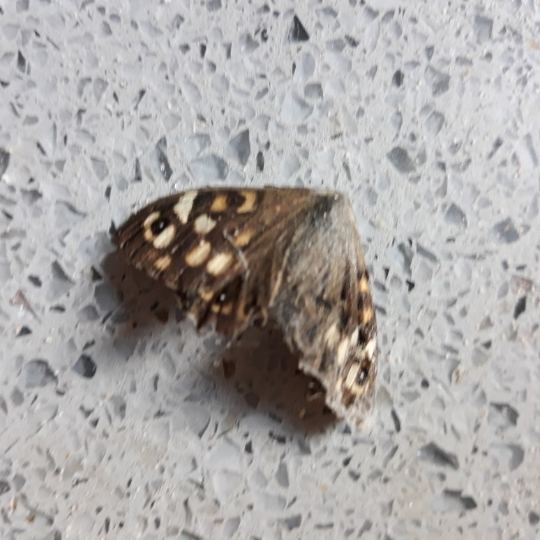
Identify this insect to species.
Pararge aegeria
